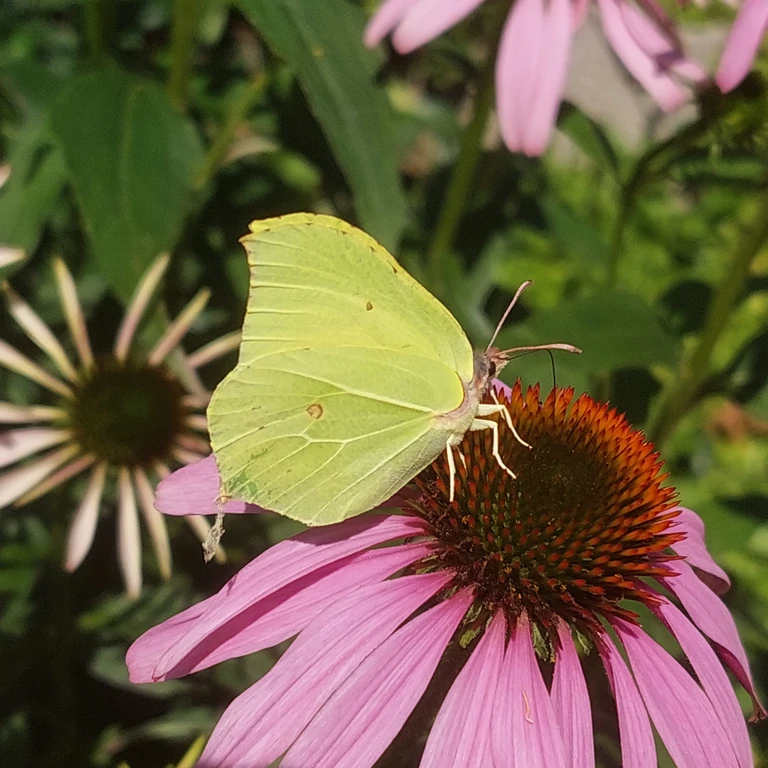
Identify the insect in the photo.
Gonepteryx rhamni
